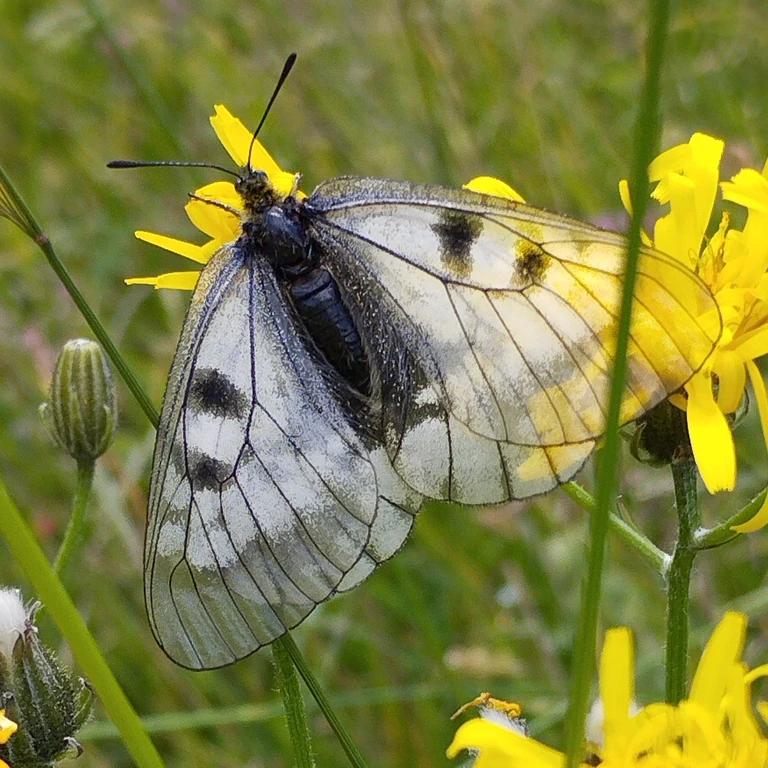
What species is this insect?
Parnassius mnemosyne
